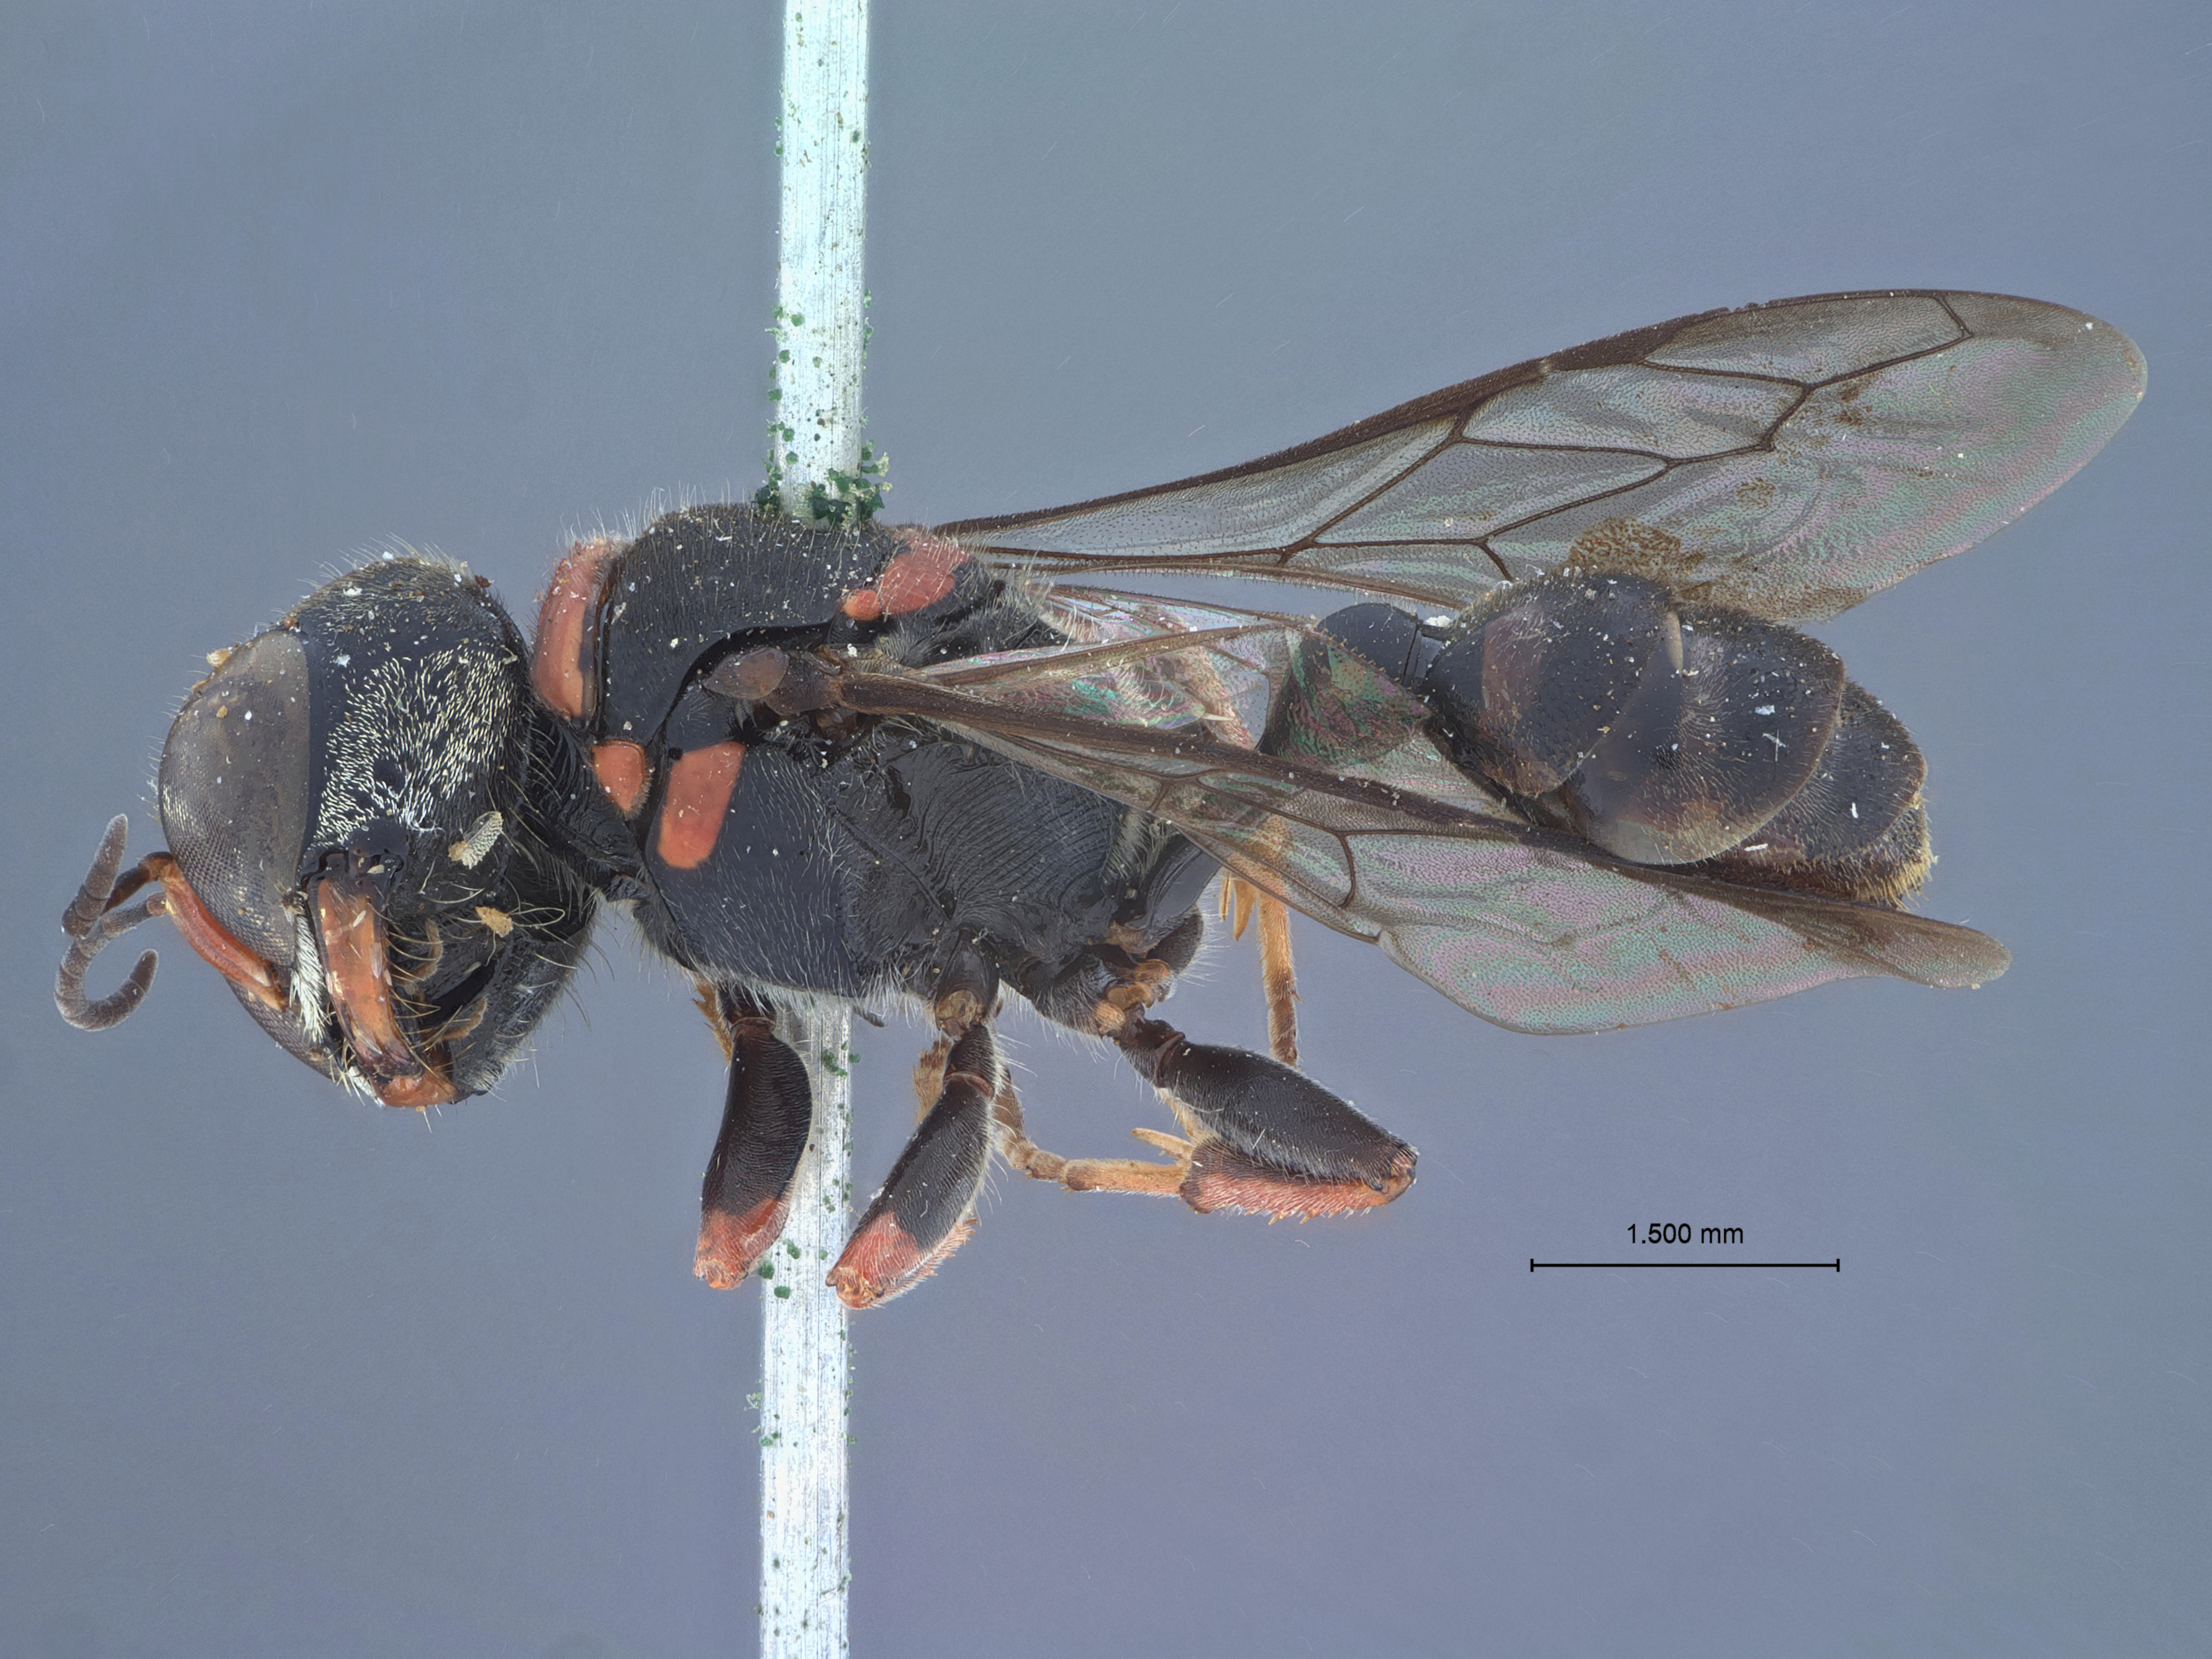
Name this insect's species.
Dasyproctus vaporus
